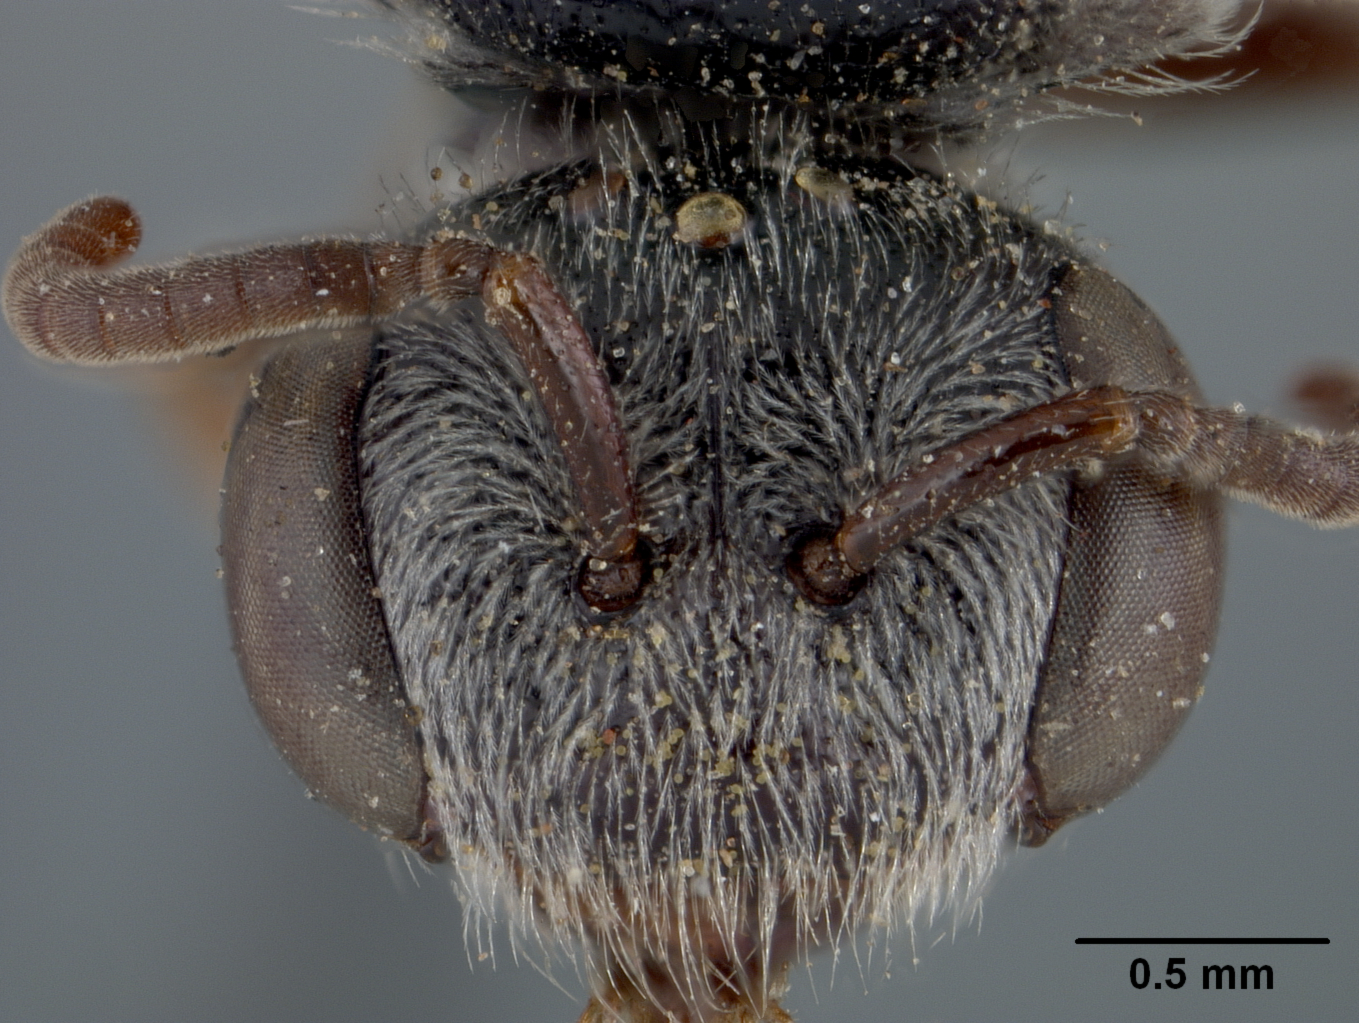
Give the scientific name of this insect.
Sphecodes perlustrans
